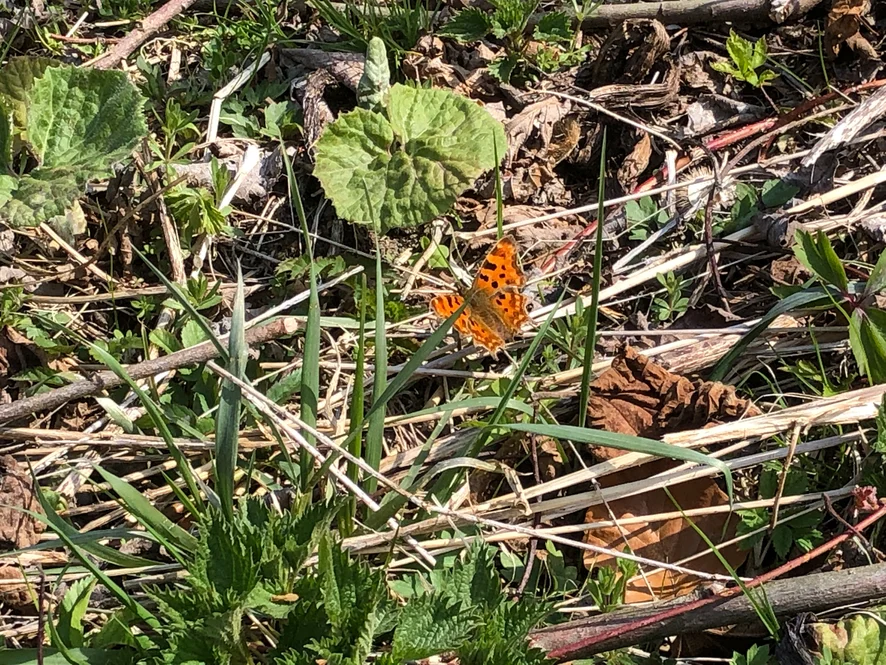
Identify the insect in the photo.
Polygonia c-album
